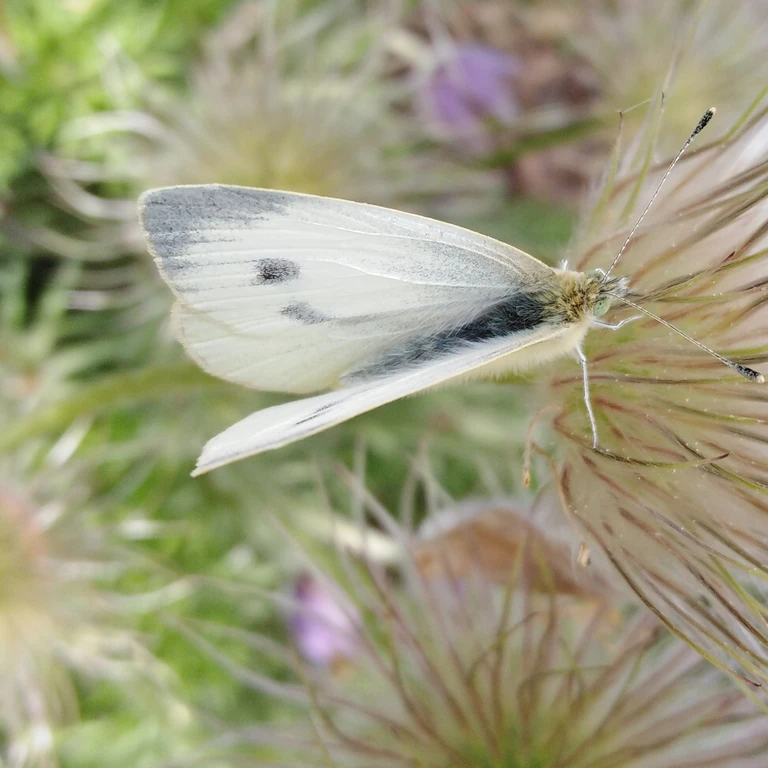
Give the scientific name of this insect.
Pieris mannii
